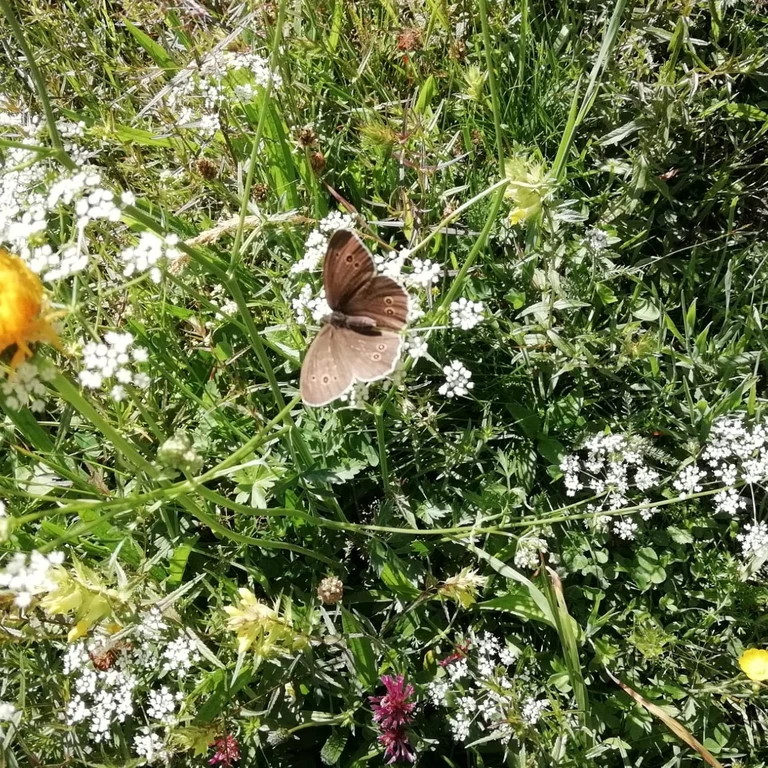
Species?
Aphantopus hyperantus
